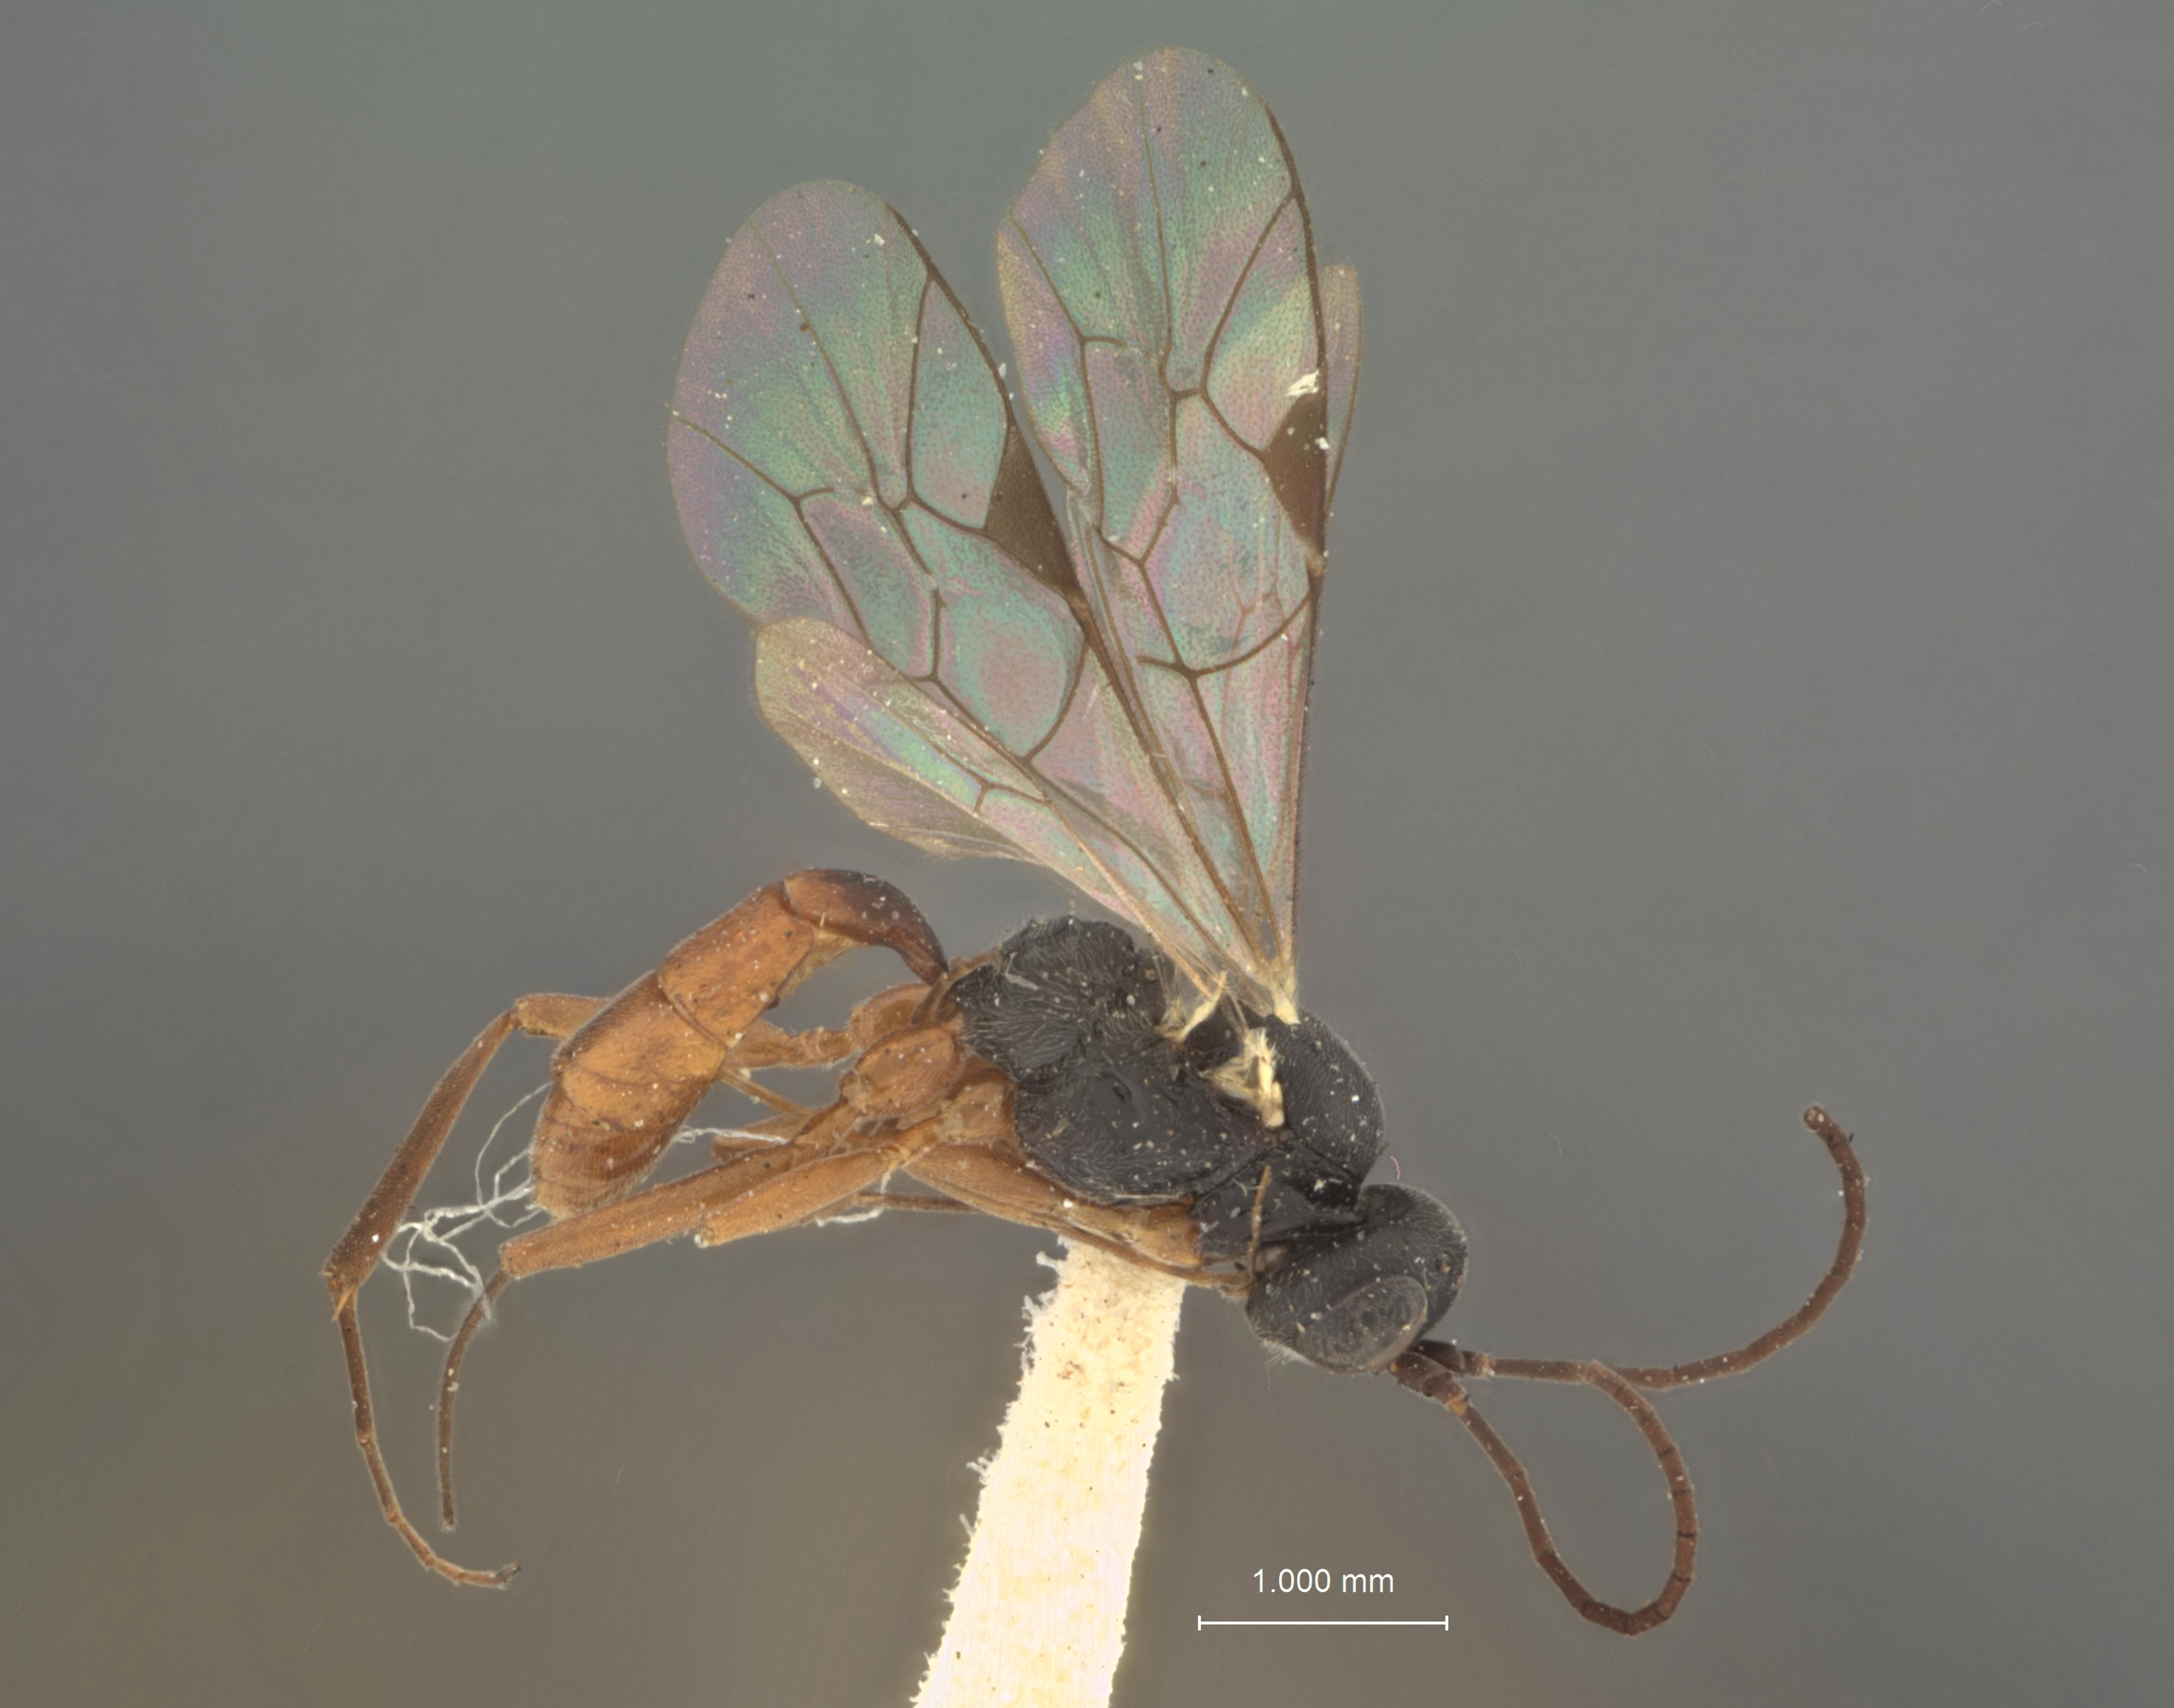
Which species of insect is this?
Adiastola americana
